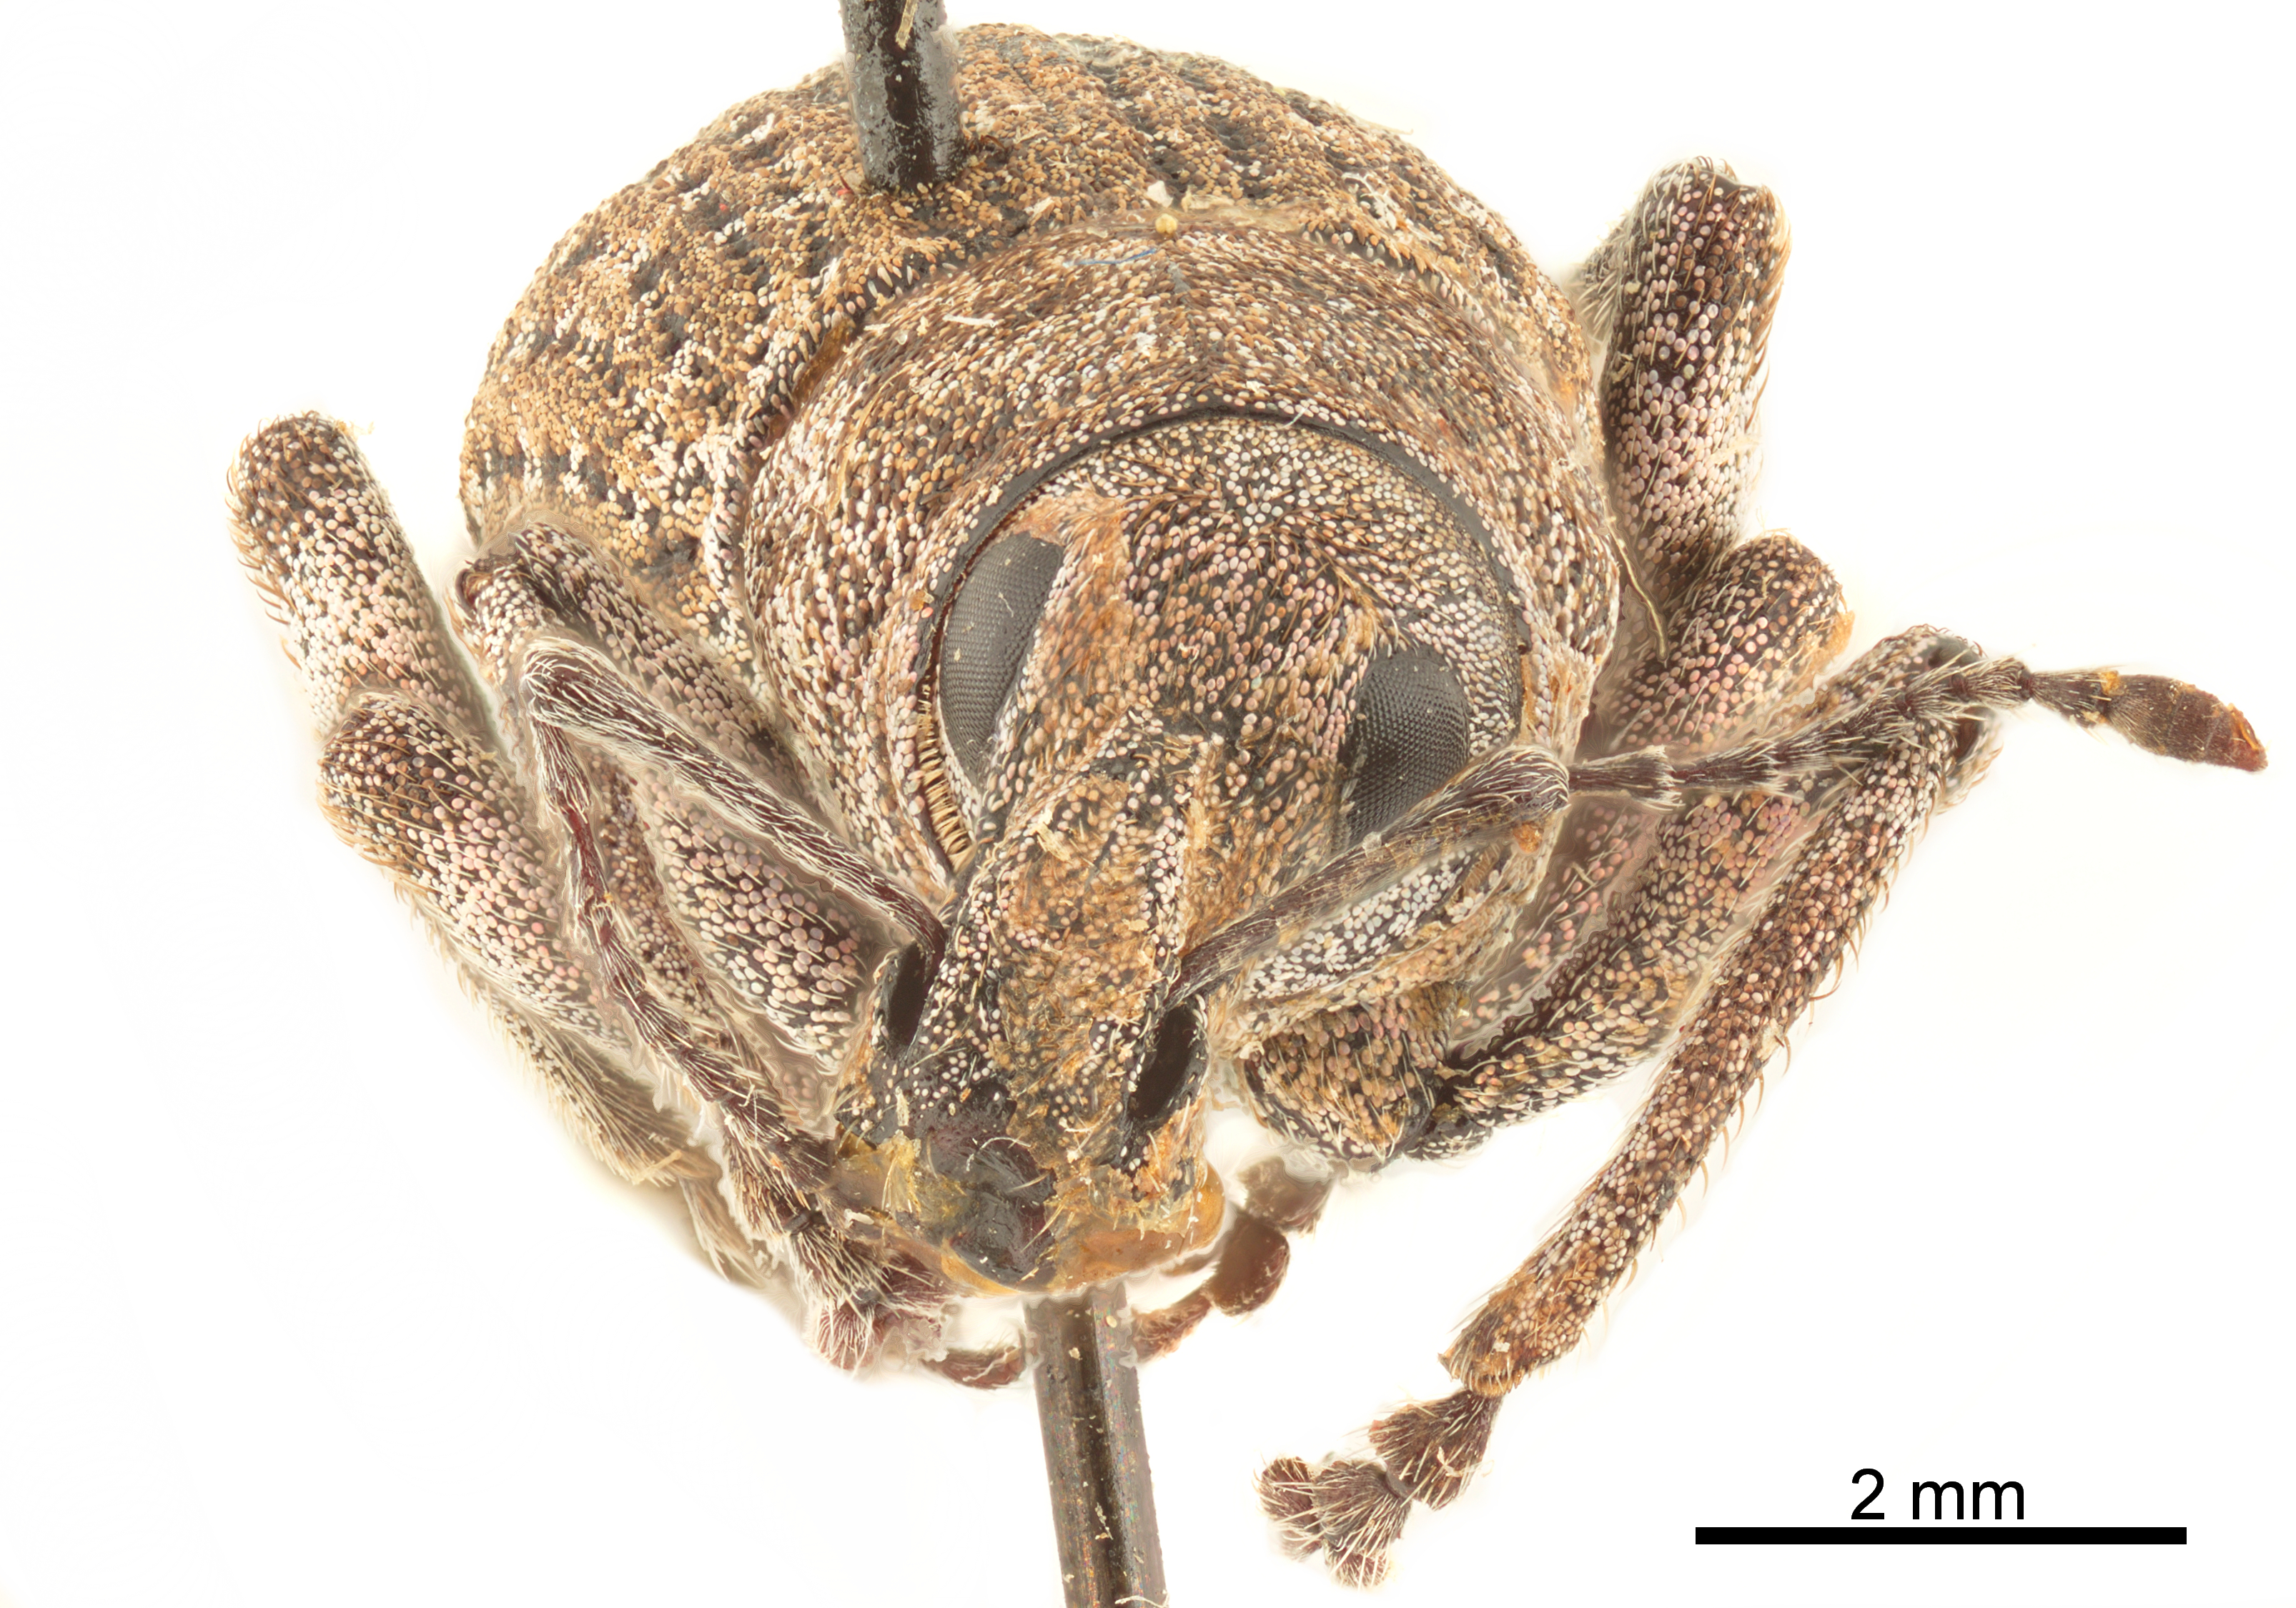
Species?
Dyslobus lecontei (also Lepesoma lecontei)
